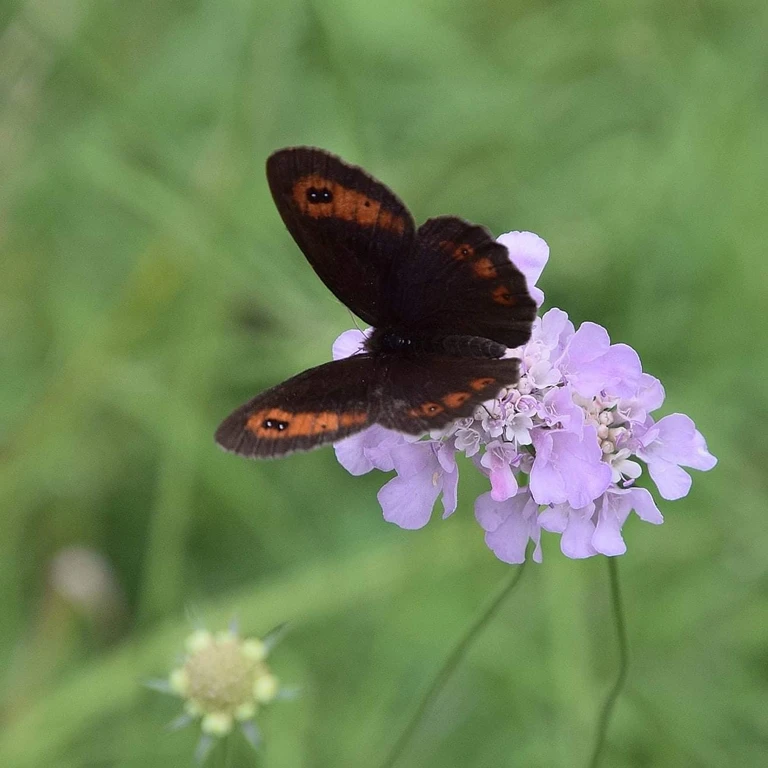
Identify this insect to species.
Erebia aethiops
